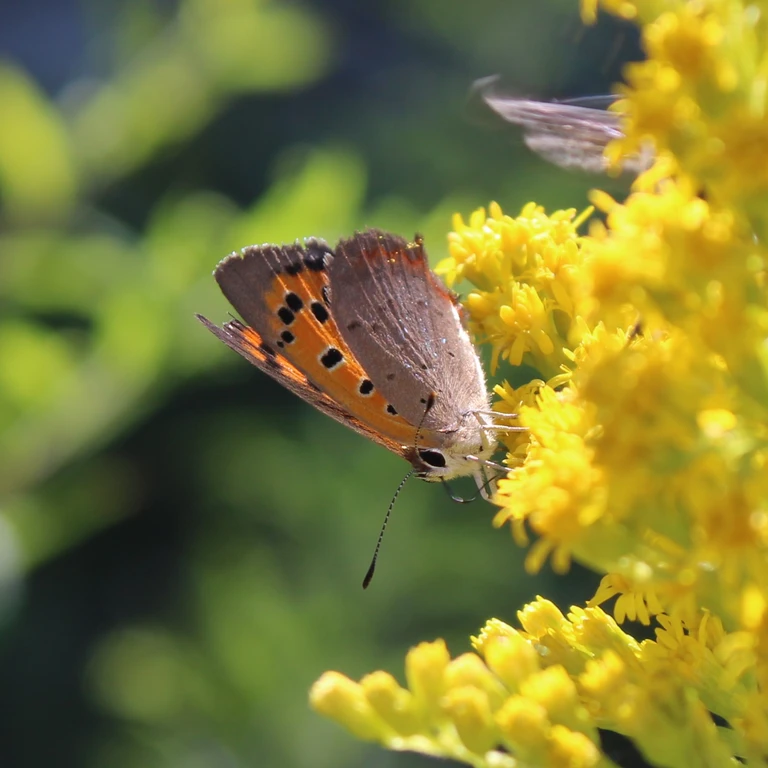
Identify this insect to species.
Lycaena phlaeas
